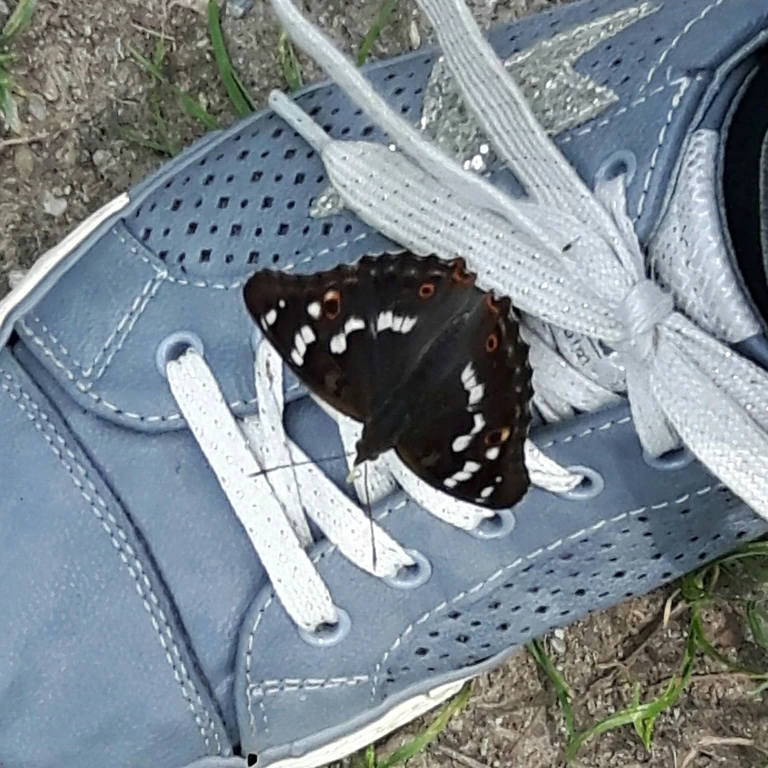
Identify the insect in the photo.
Apatura ilia
